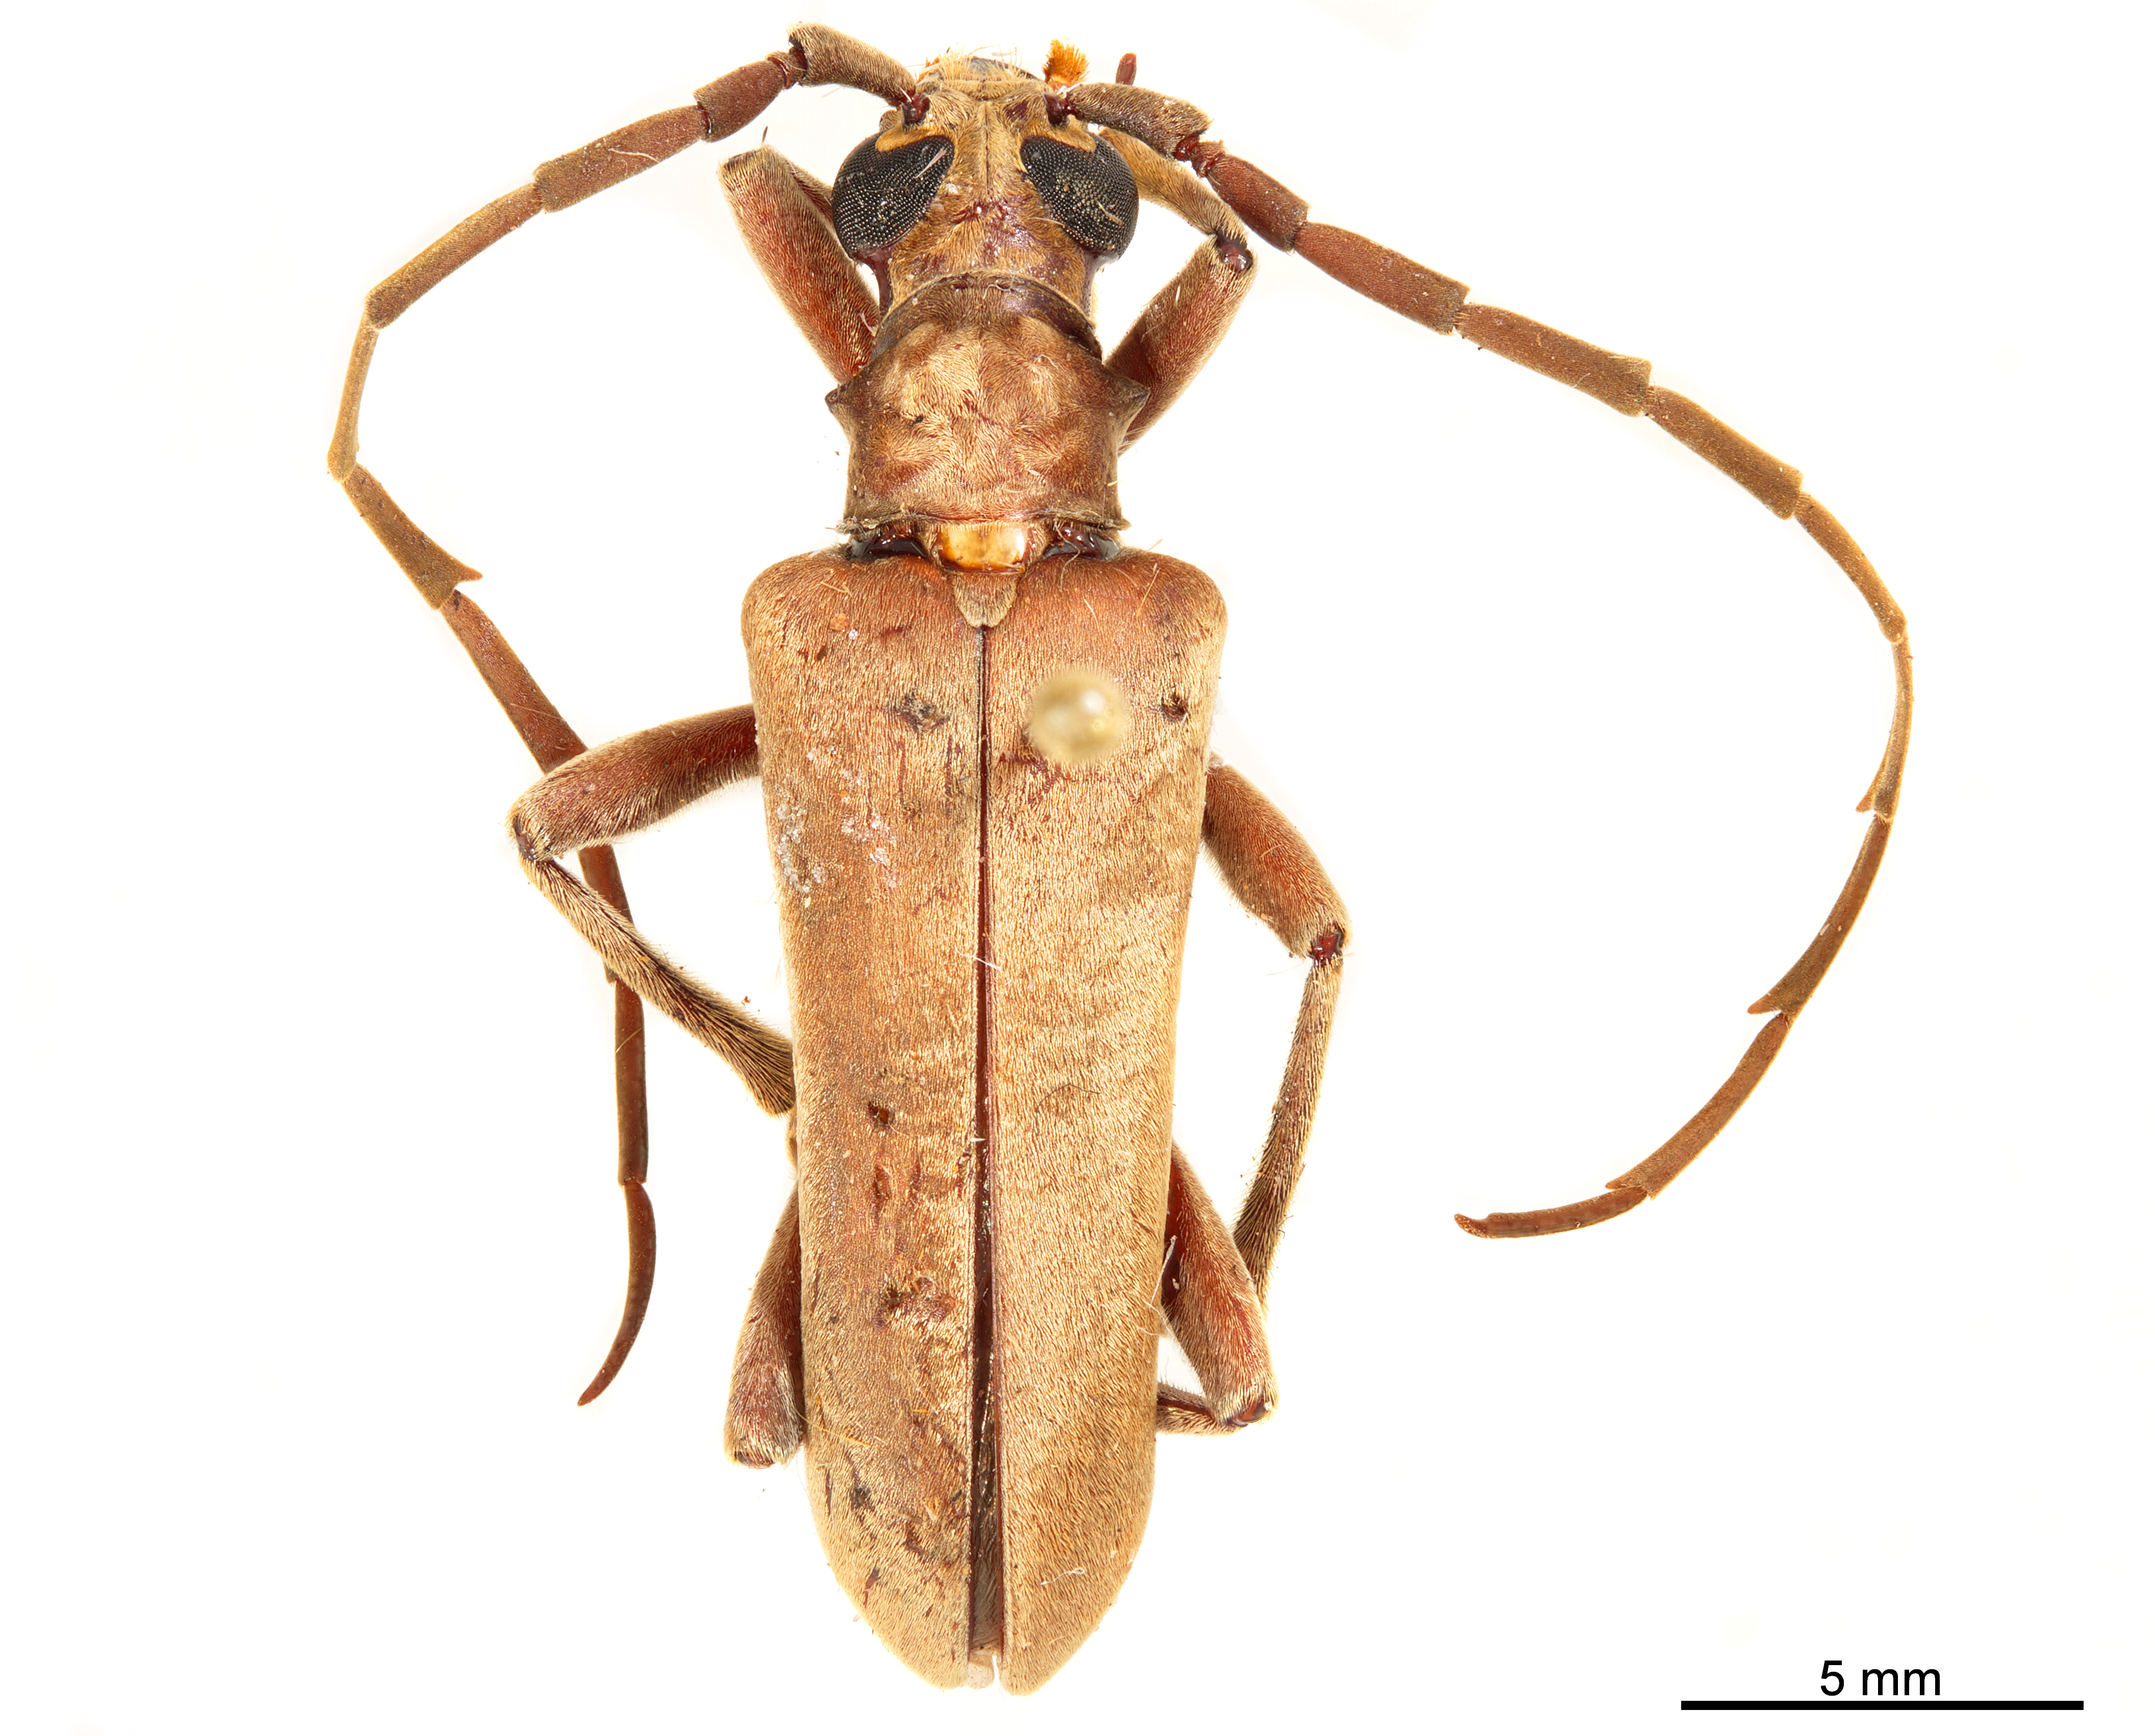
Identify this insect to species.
Enthymius dubius
